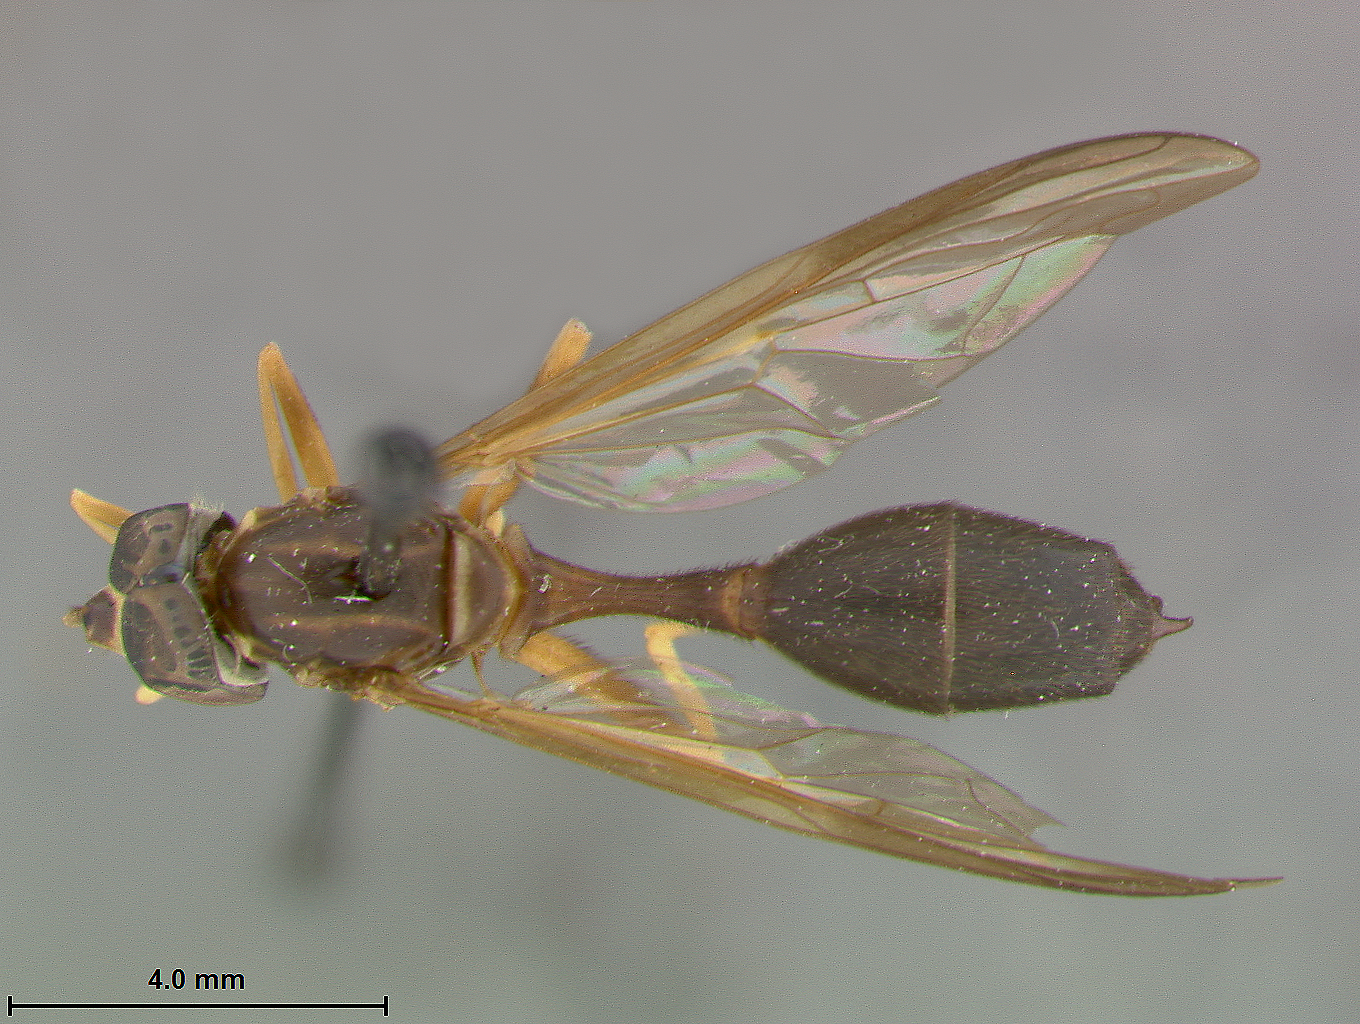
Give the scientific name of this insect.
Salpingogaster uncinata
